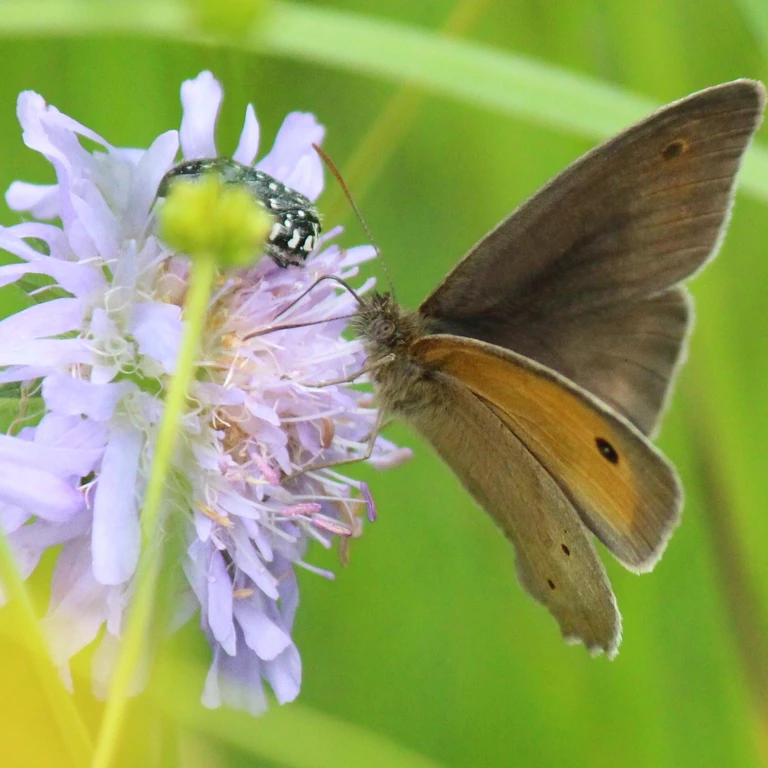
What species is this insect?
Maniola jurtina
